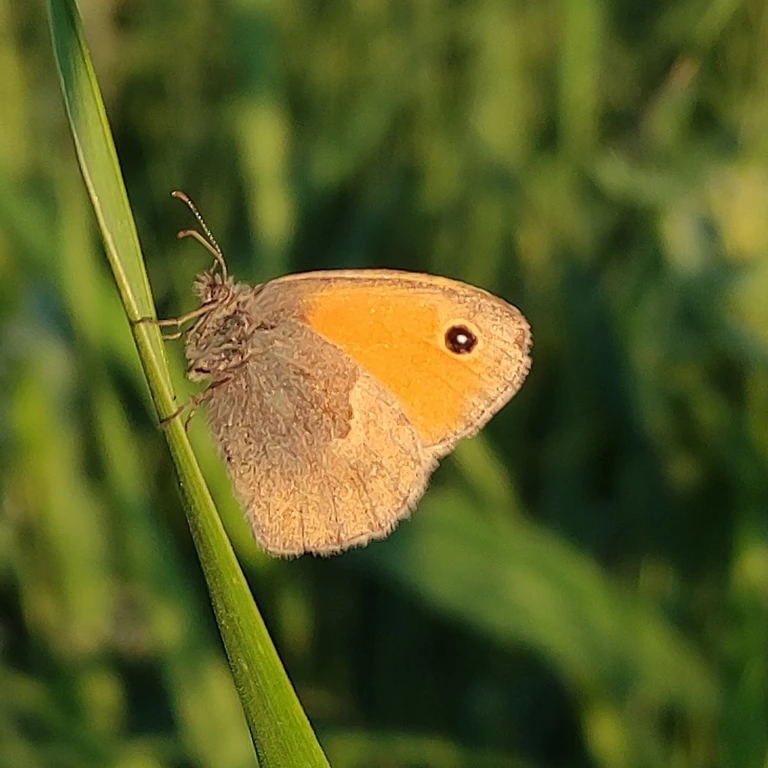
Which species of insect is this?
Coenonympha pamphilus
